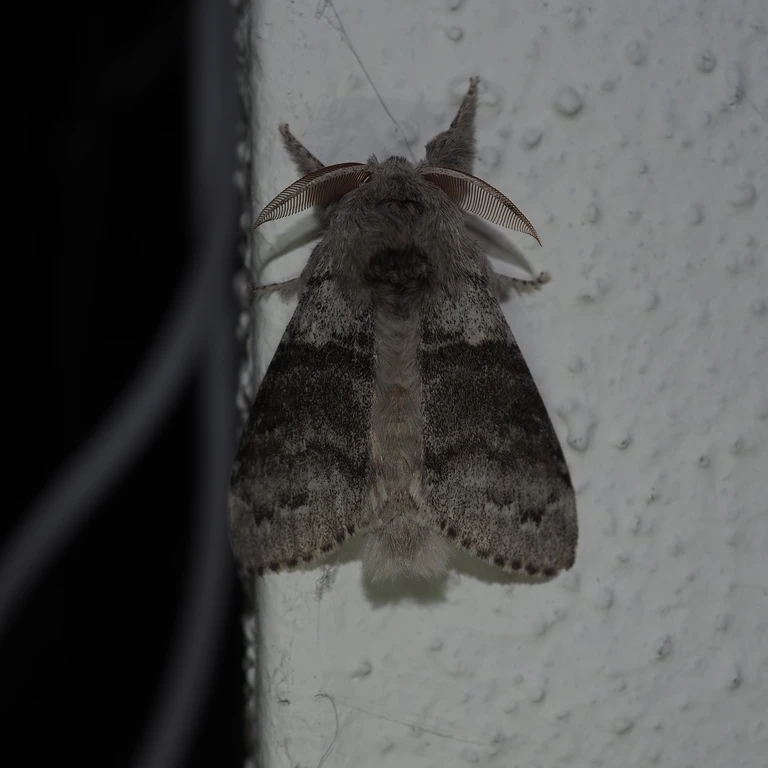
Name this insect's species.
Calliteara pudibunda
